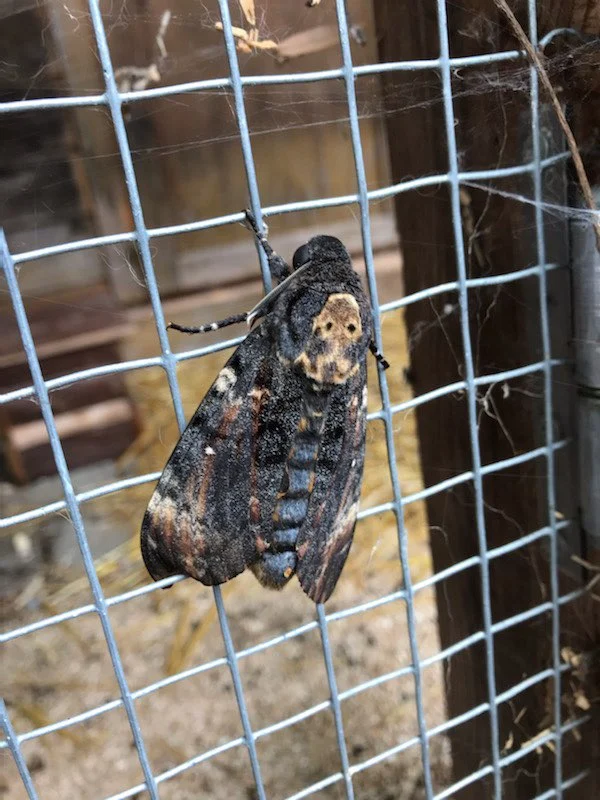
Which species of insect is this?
Acherontia atropos
